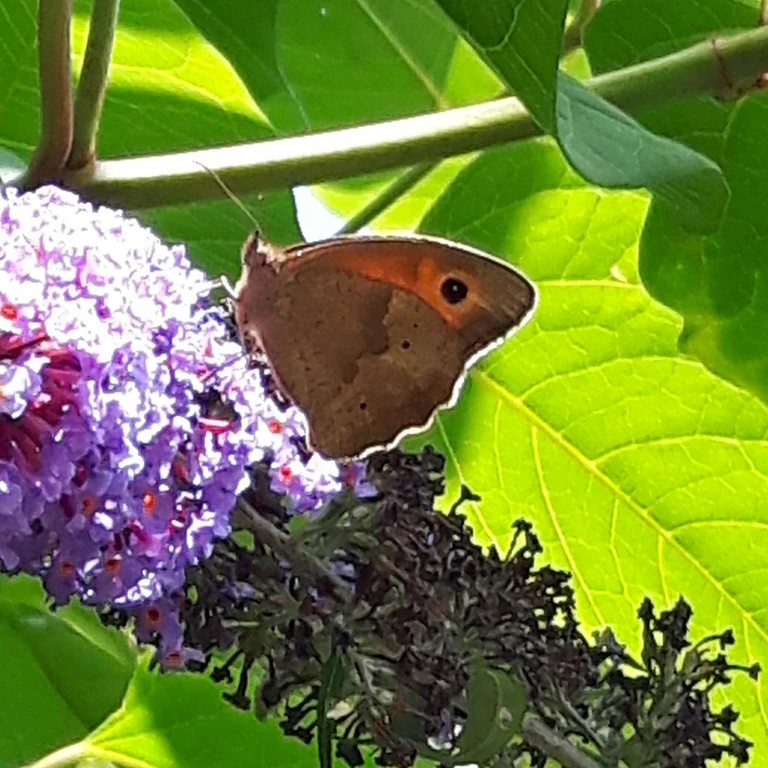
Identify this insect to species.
Maniola jurtina
